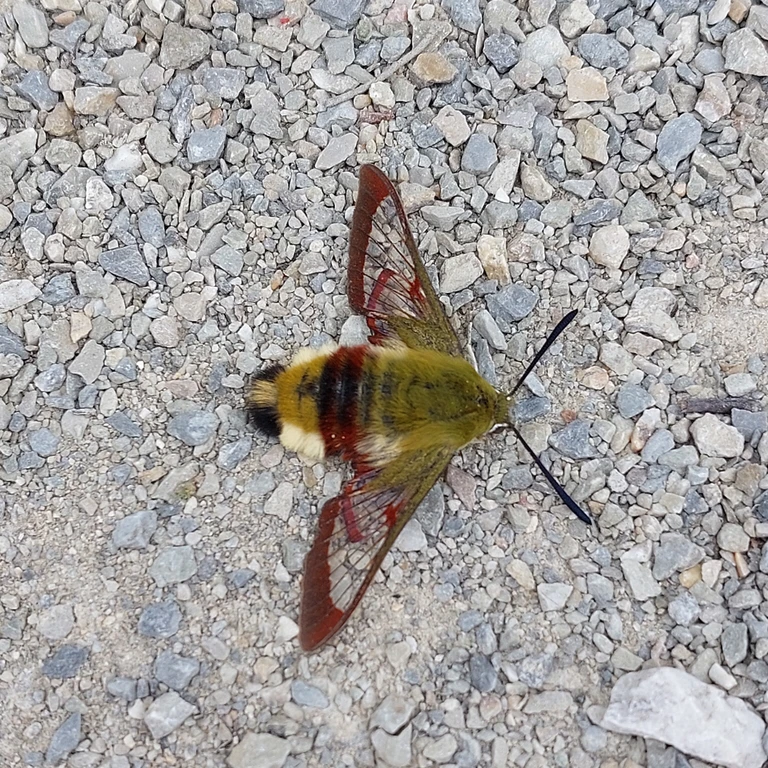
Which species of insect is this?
Hemaris fuciformis
